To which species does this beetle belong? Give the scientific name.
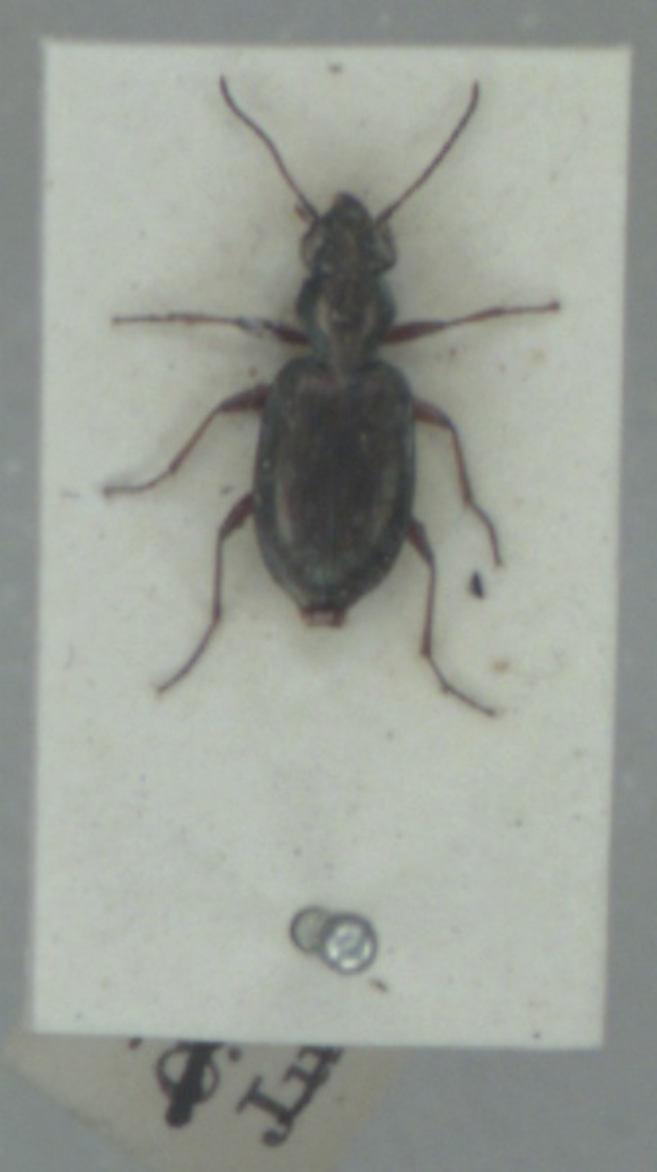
Asaphidion pallipes
